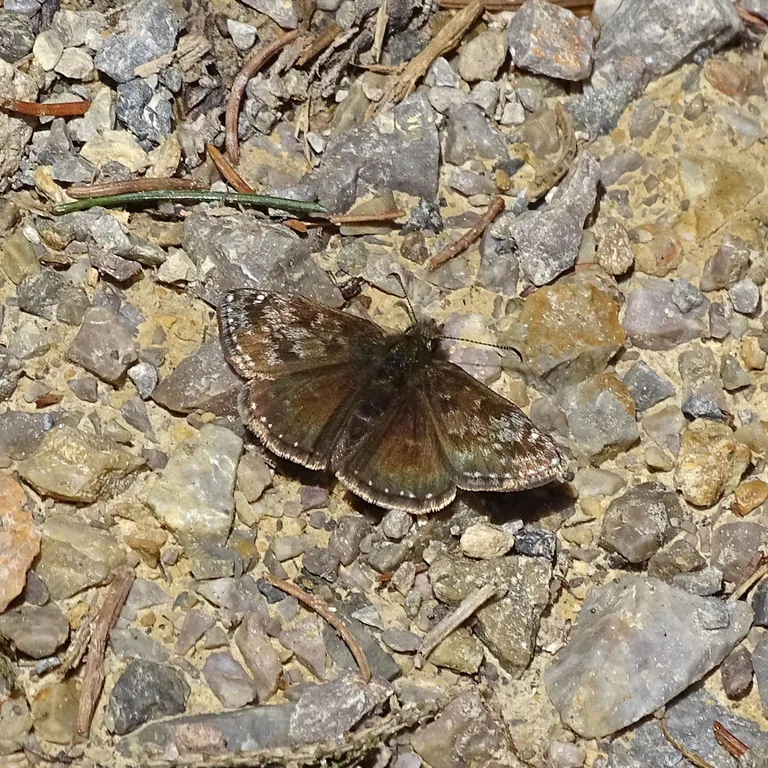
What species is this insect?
Erynnis tages
